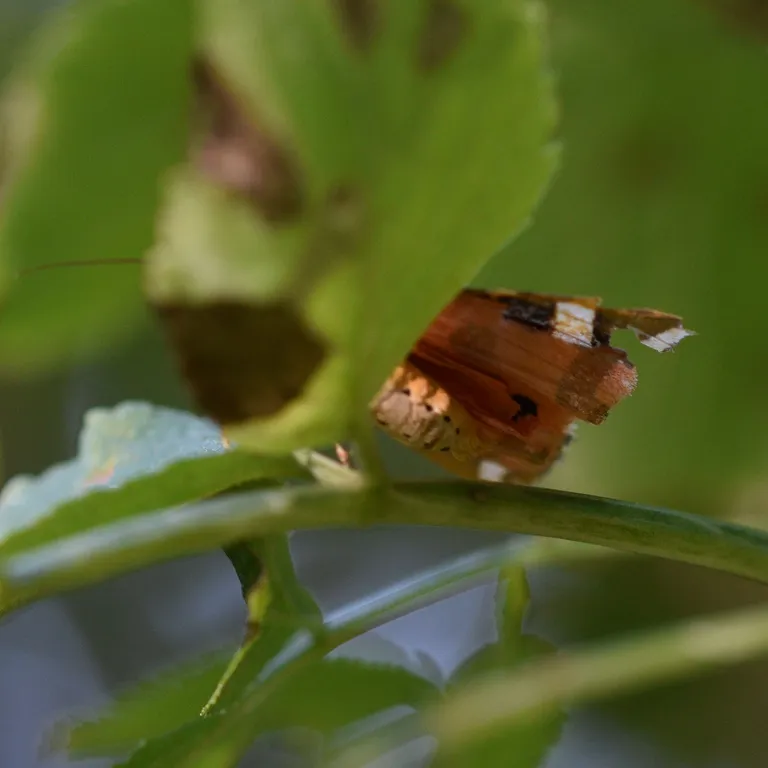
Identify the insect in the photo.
Euplagia quadripunctaria
